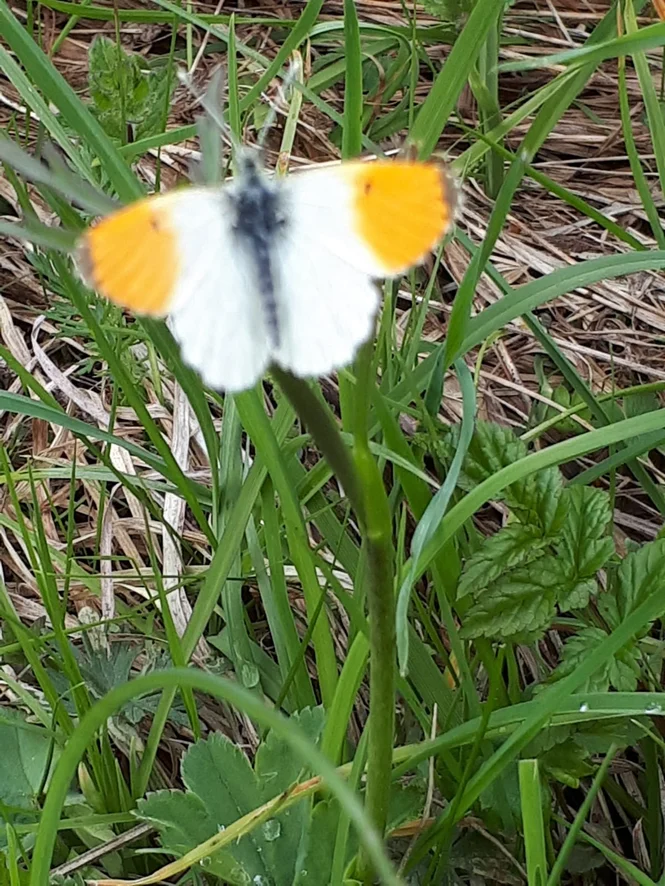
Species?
Anthocharis cardamines
